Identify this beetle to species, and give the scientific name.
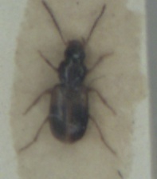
Acupalpus meridianus
